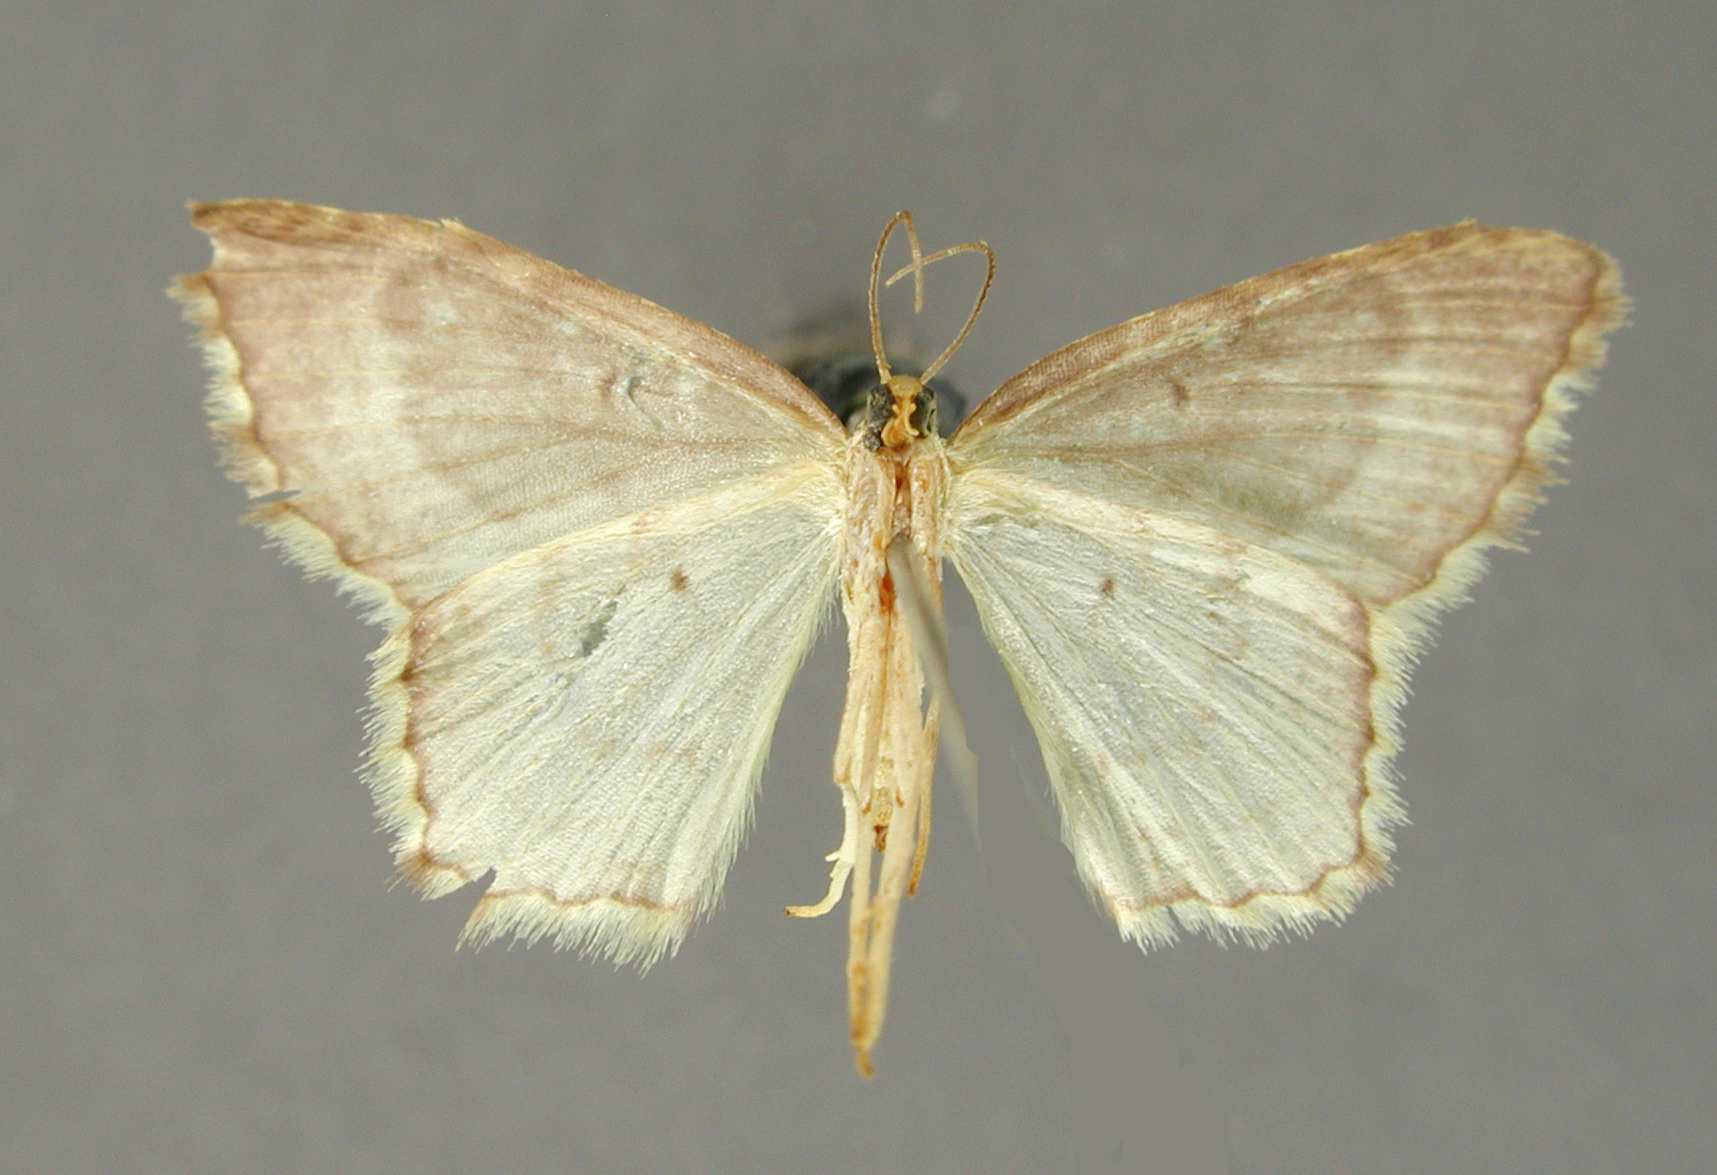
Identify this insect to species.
Amaurinia goodmani
